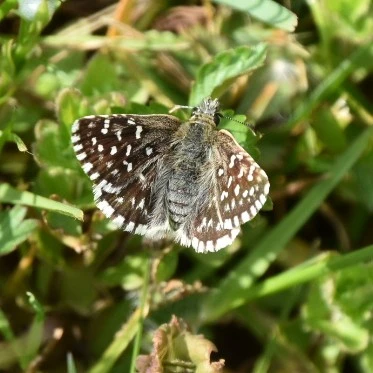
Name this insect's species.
Pyrgus malvae
